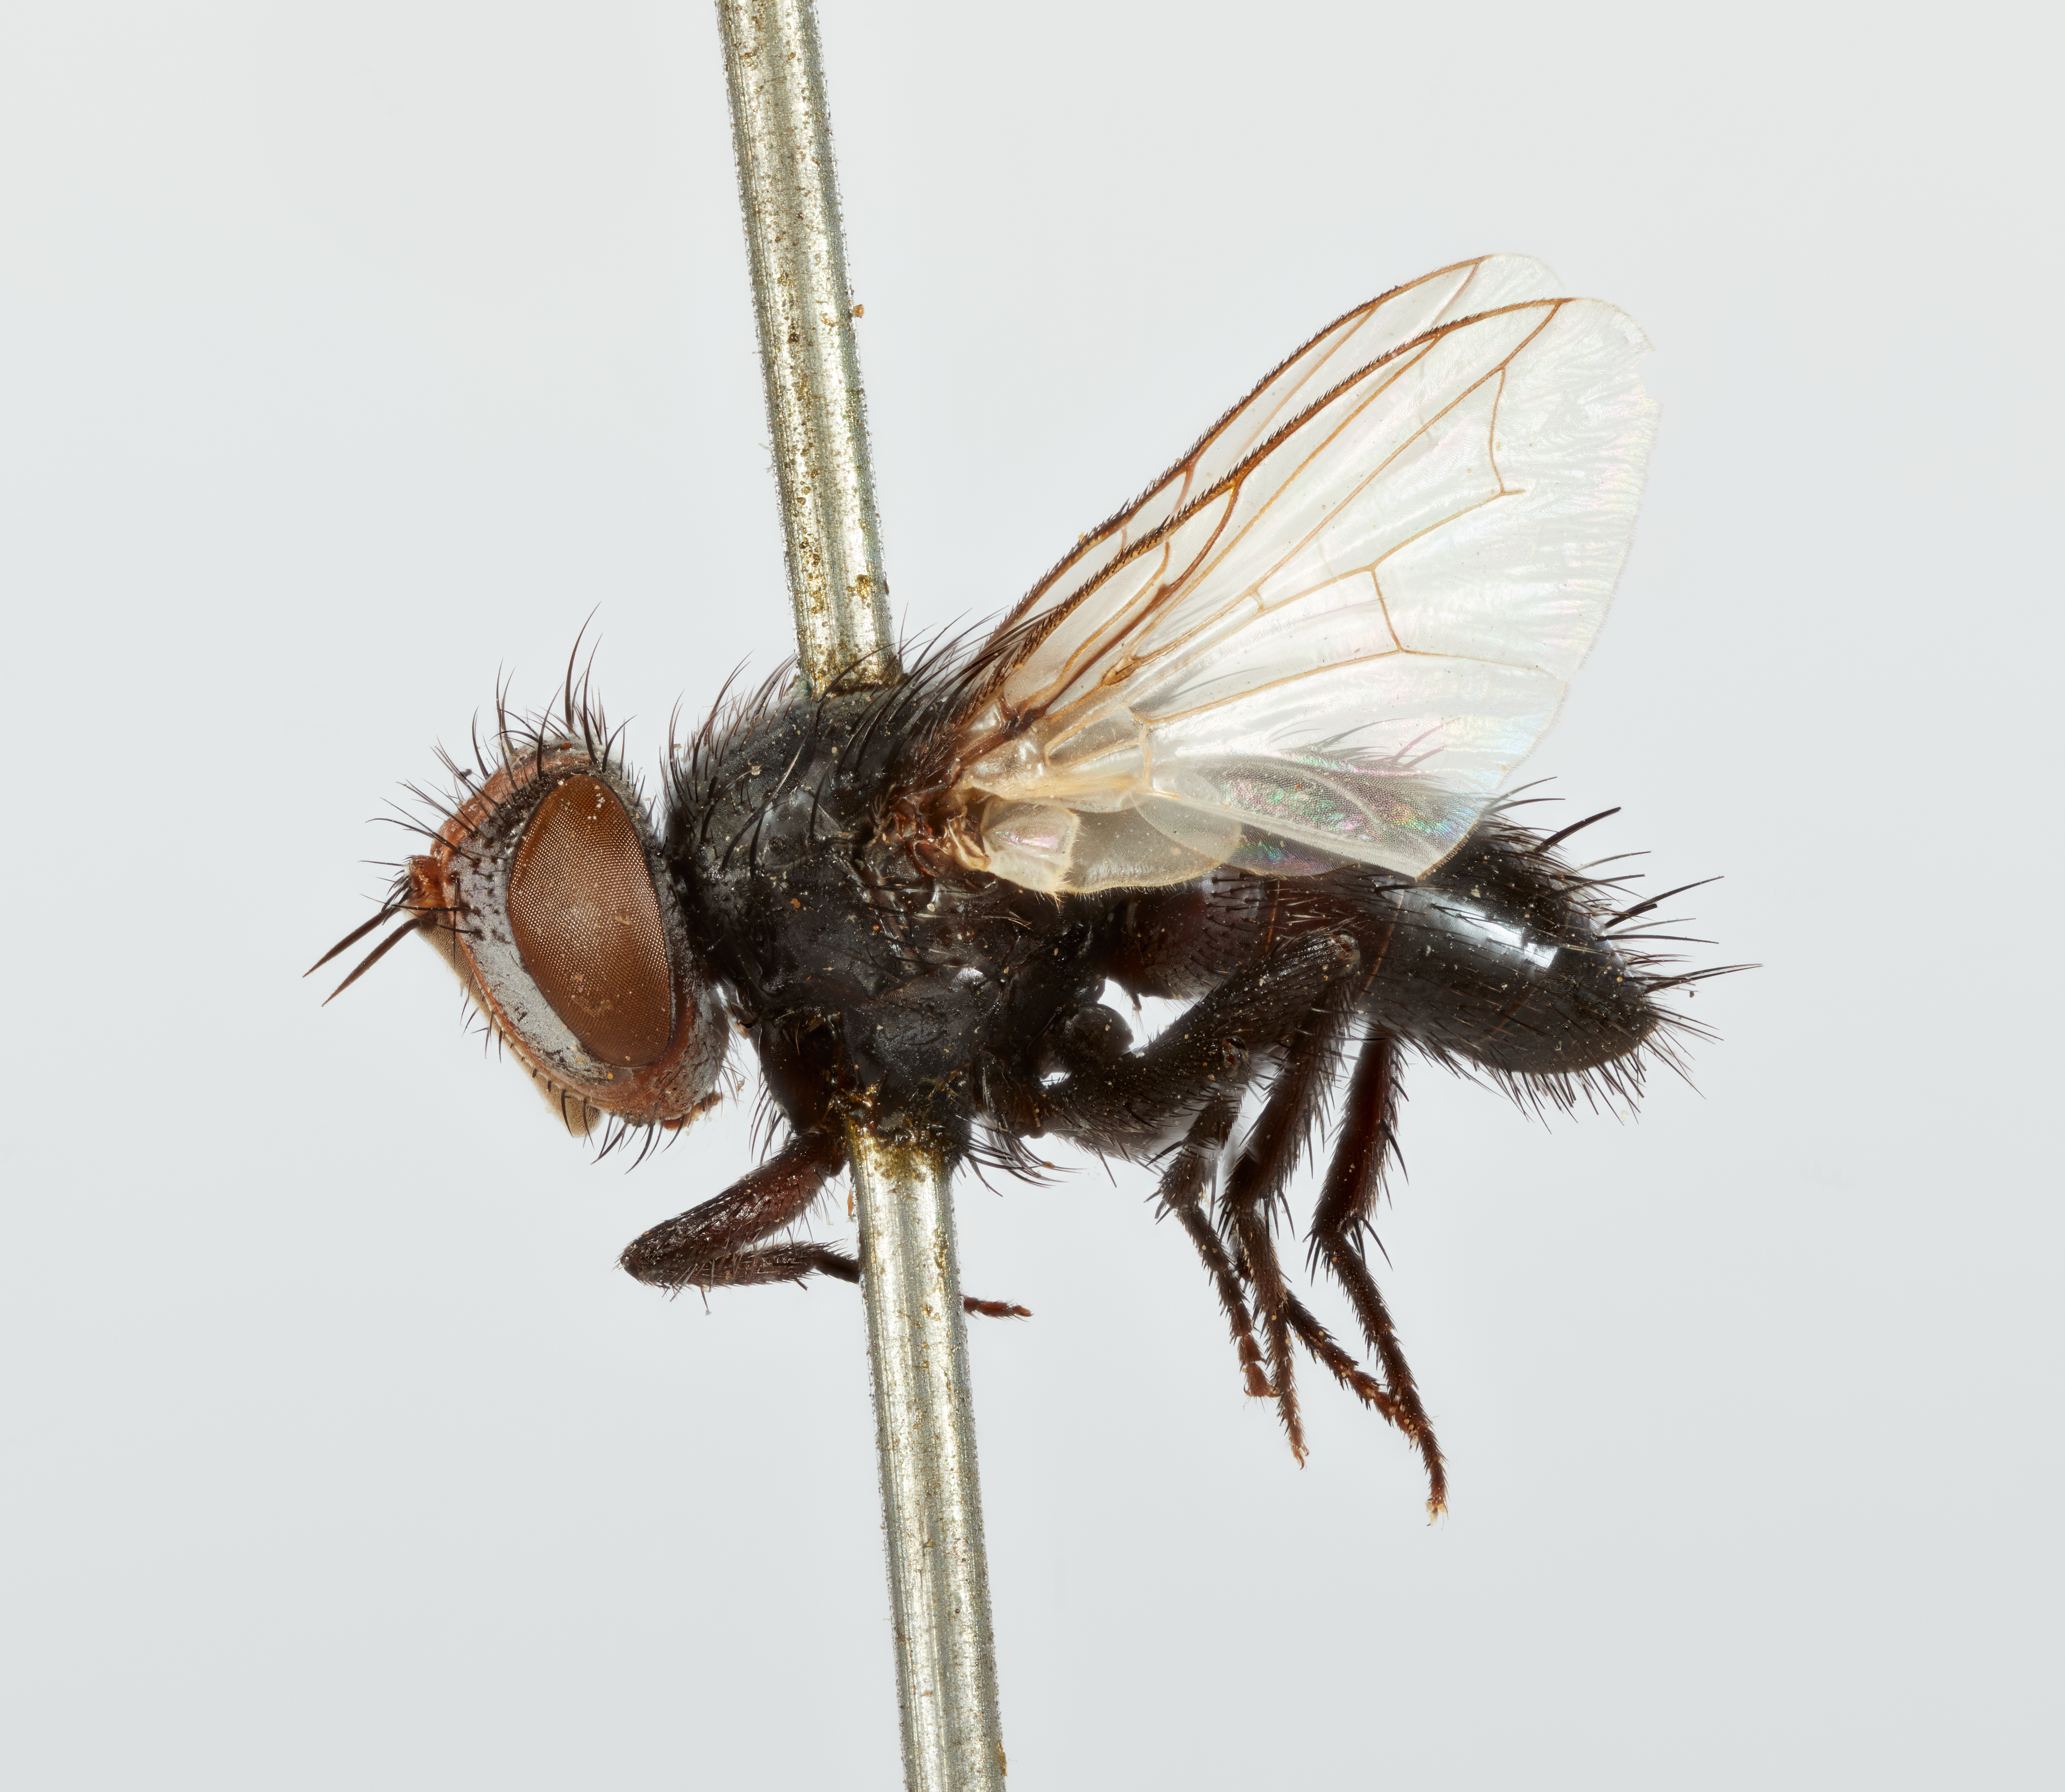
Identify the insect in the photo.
Paraphosmophaga clavis
